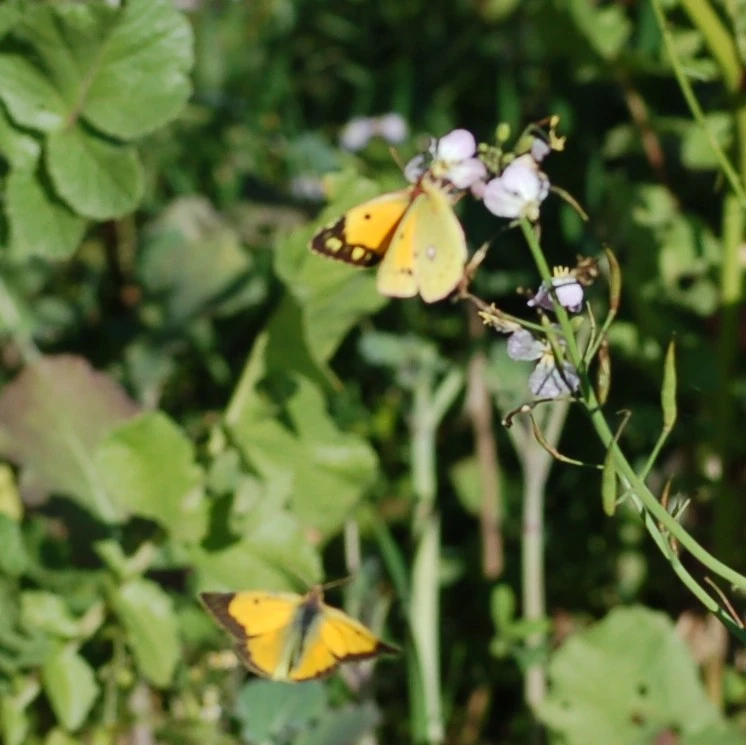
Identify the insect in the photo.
Colias croceus
